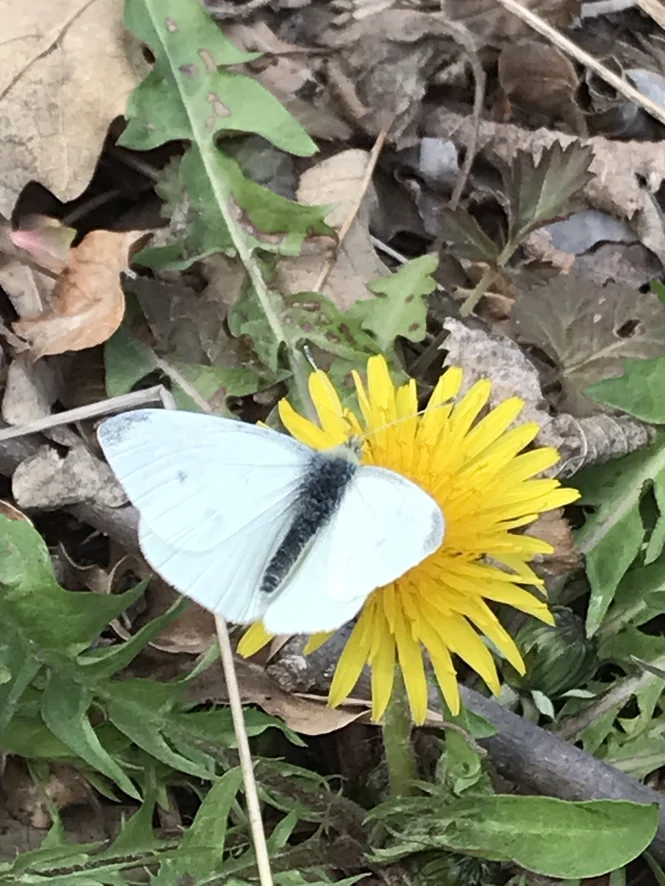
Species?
Pieris rapae
